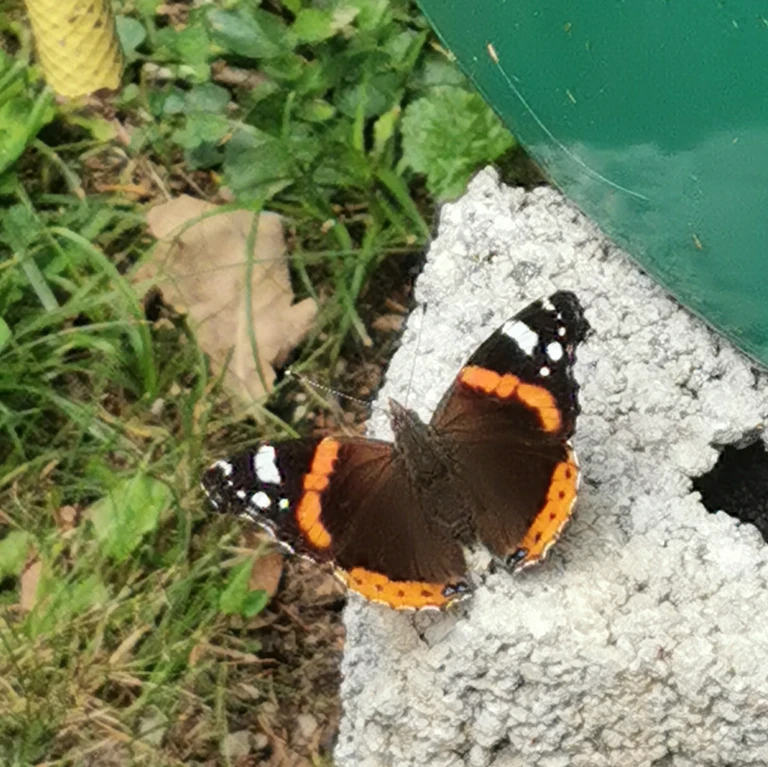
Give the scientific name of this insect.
Vanessa atalanta
